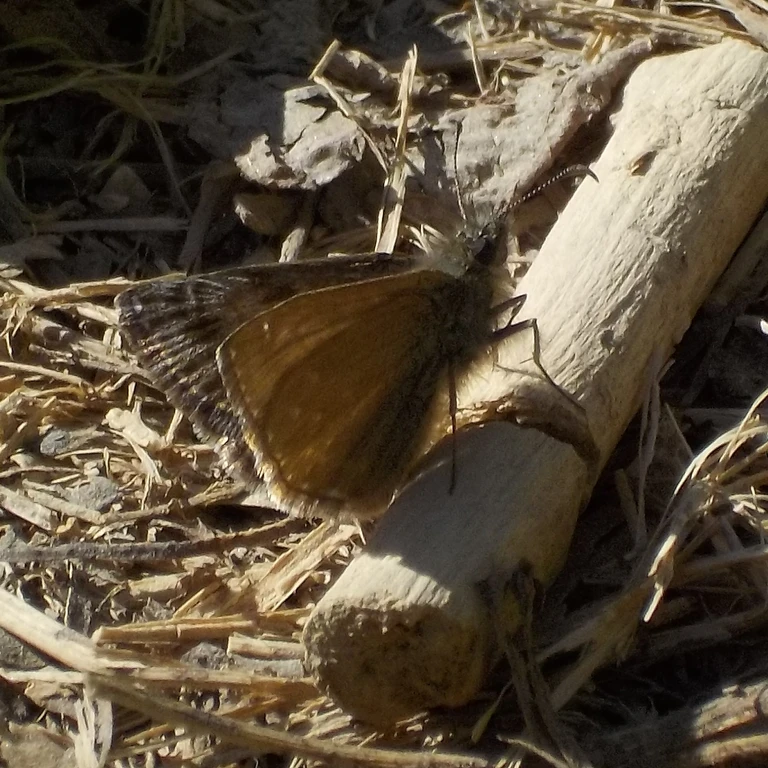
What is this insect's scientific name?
Erynnis tages
